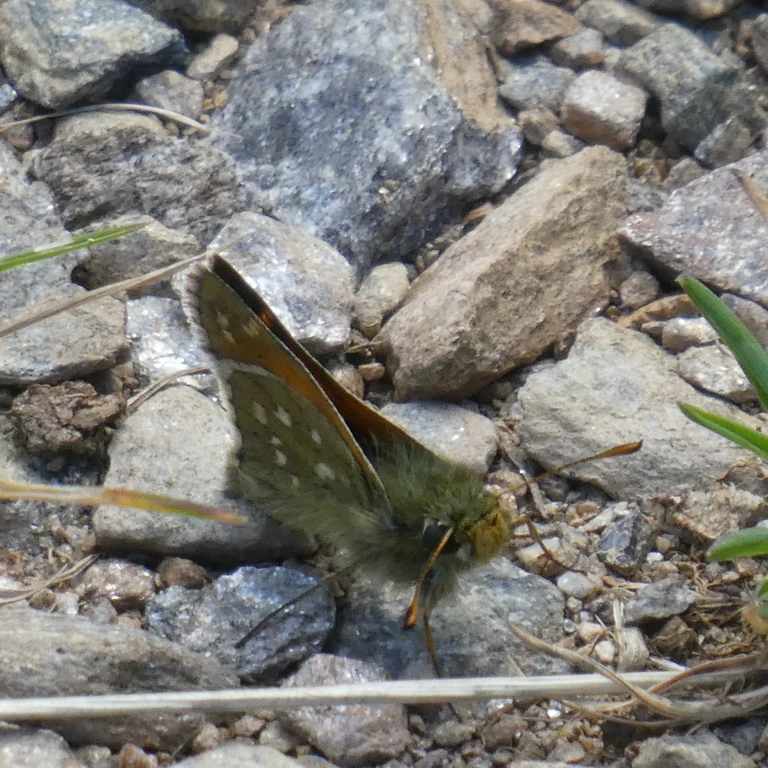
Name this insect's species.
Hesperia comma
